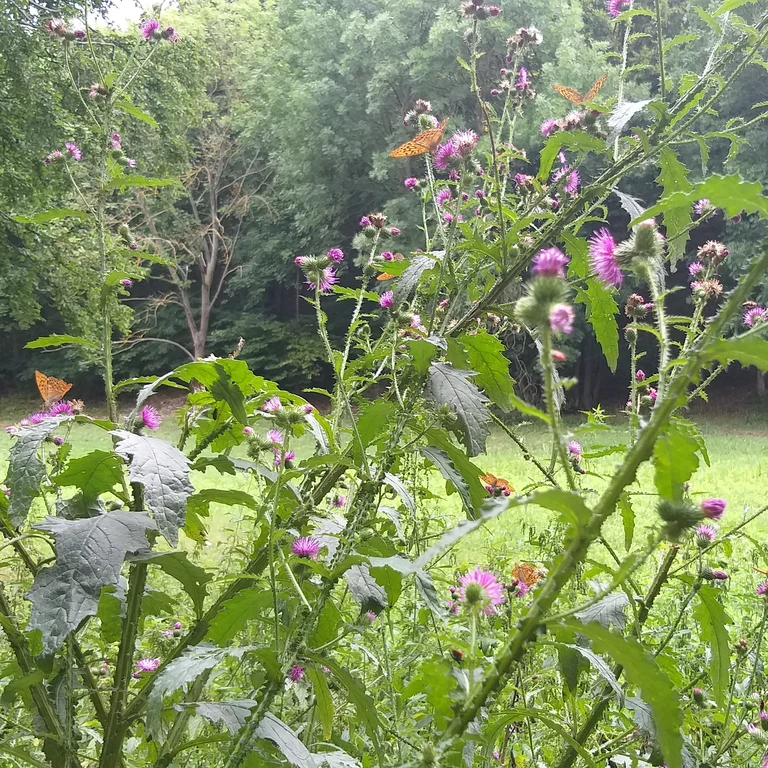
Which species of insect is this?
Argynnis paphia
